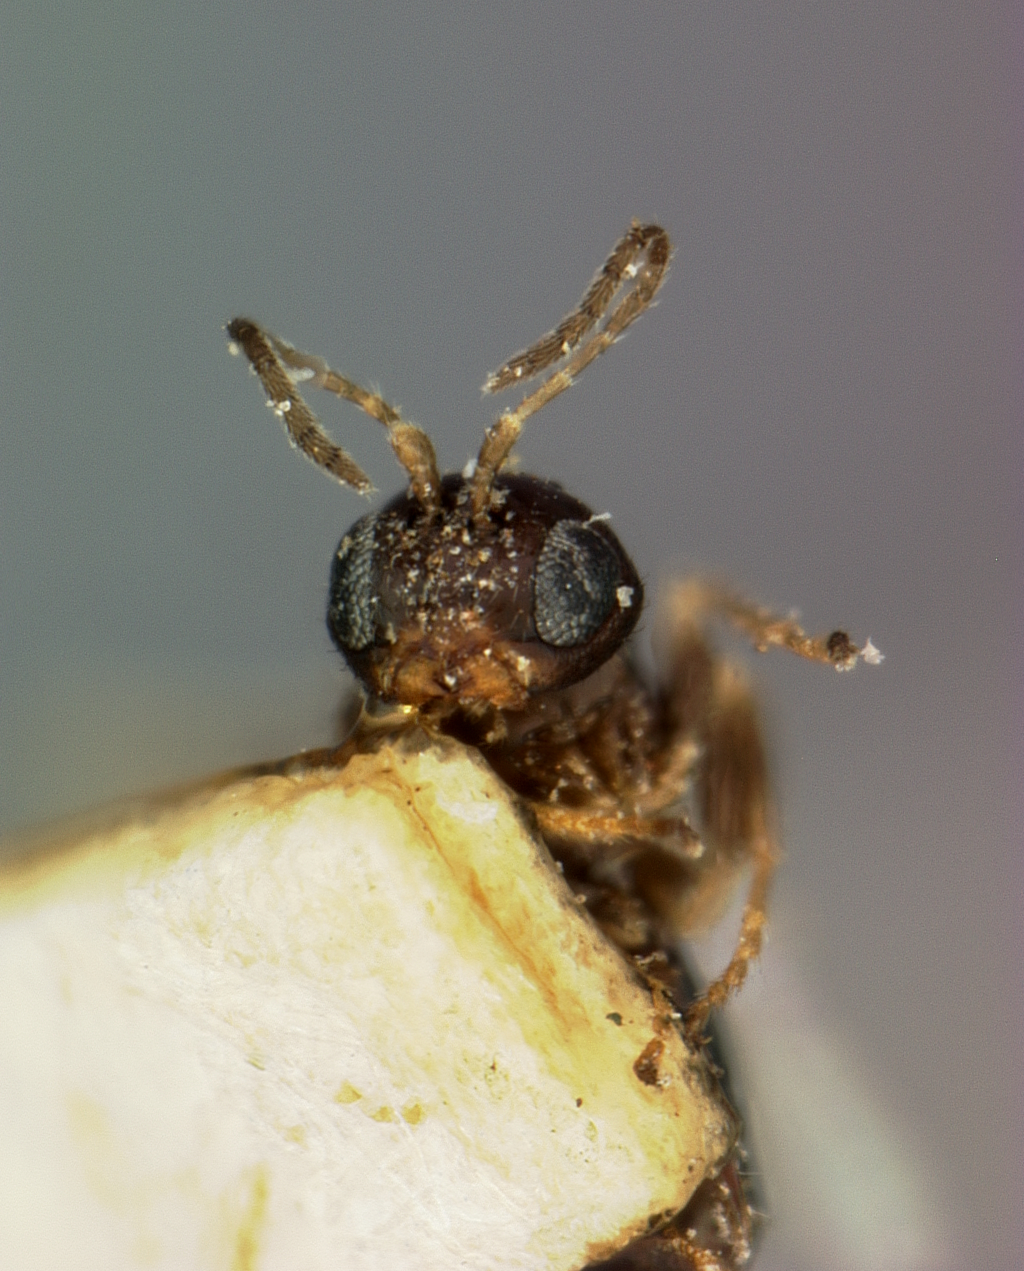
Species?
Neuroterus nigrum
